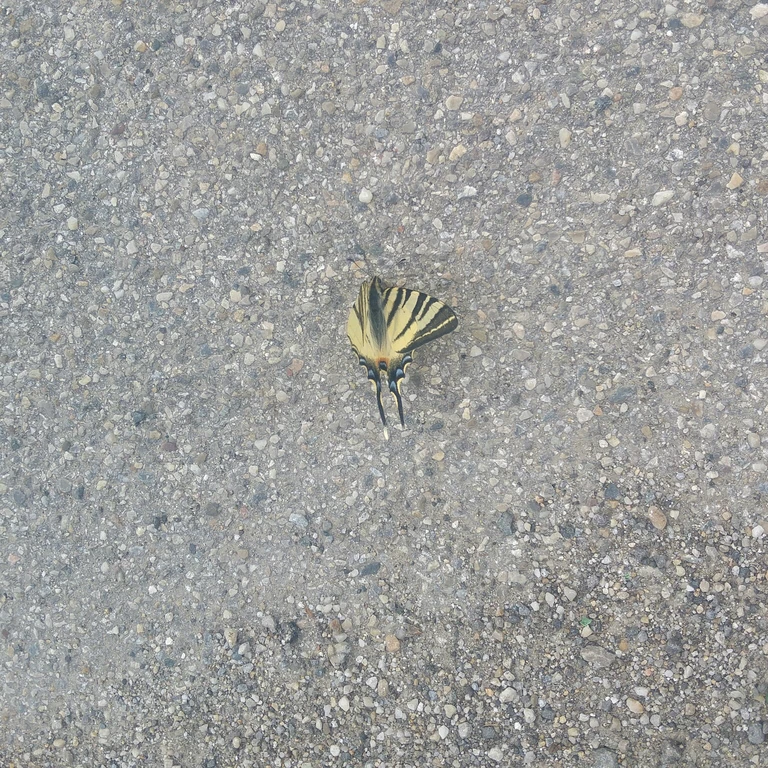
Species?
Iphiclides podalirius
